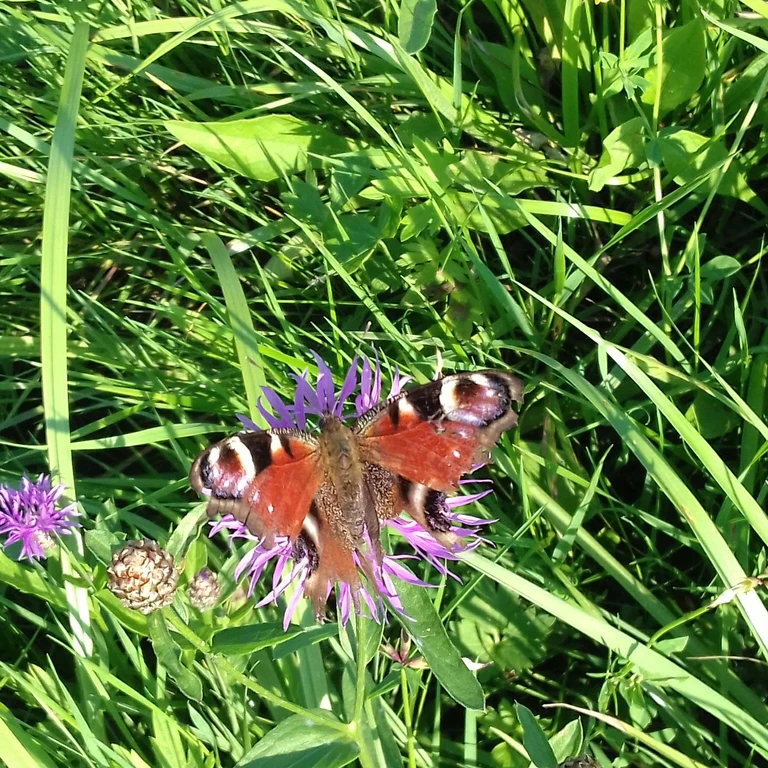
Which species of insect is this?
Aglais io
